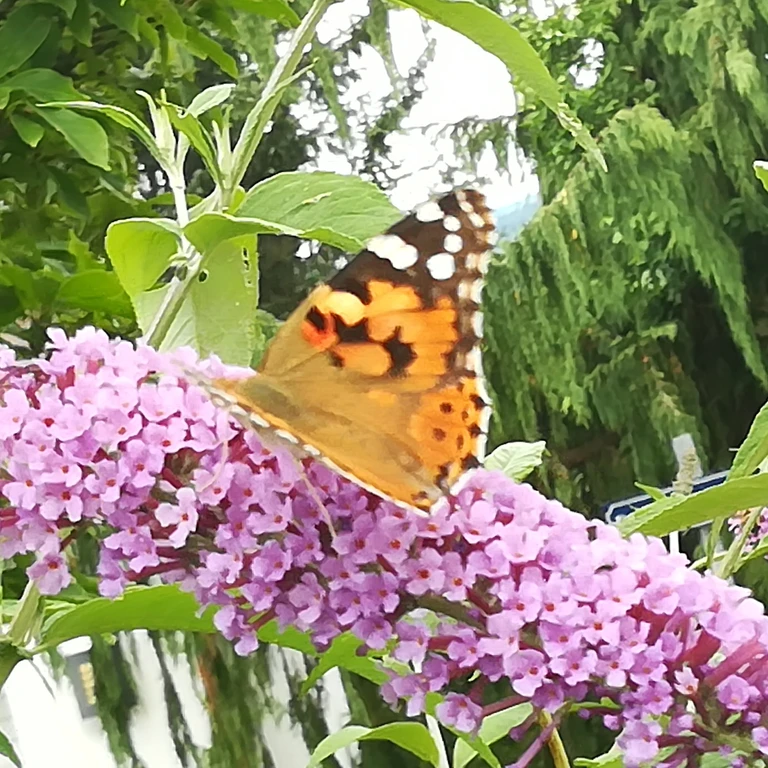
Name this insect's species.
Vanessa cardui
